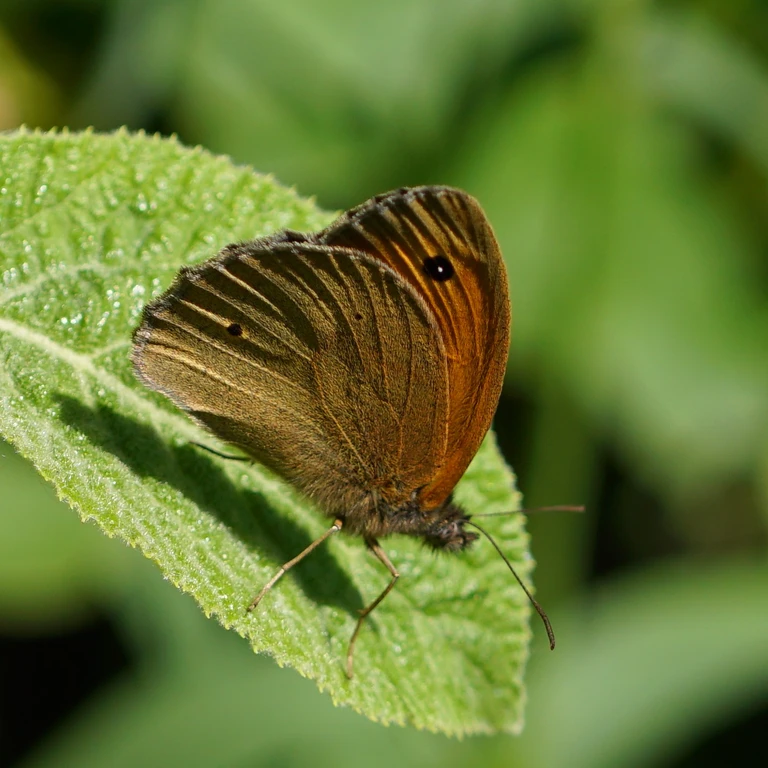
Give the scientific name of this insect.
Maniola jurtina
